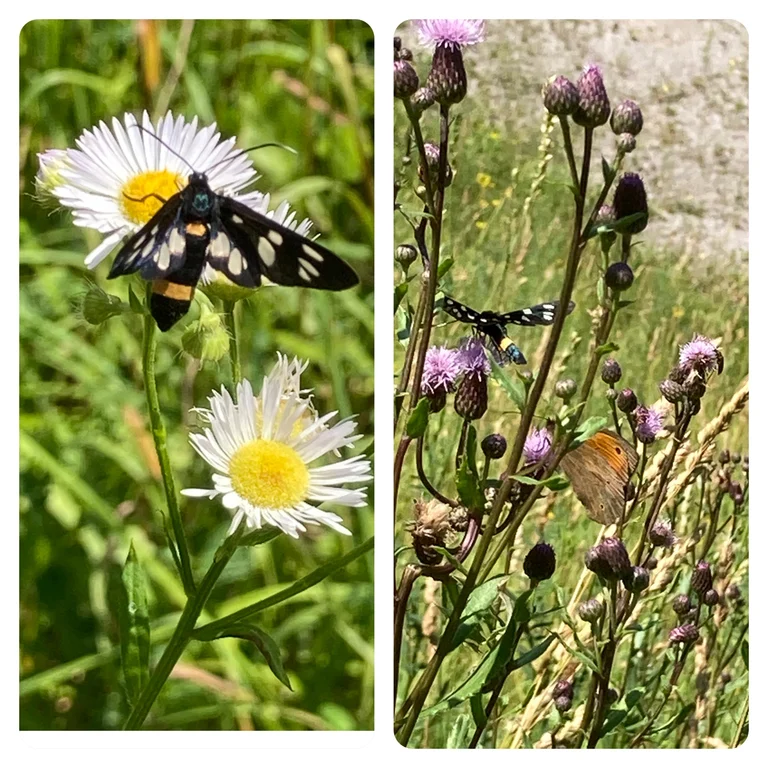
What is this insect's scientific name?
Amata phegea
